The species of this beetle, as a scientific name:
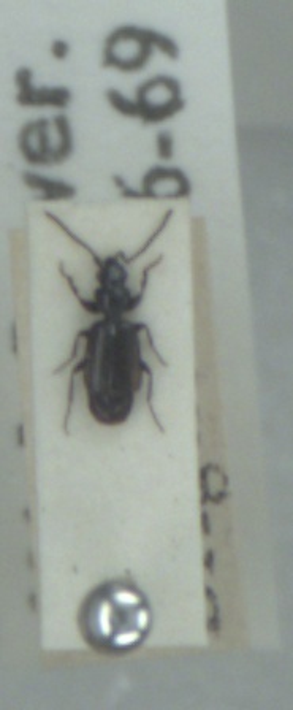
Microlestes maurus
